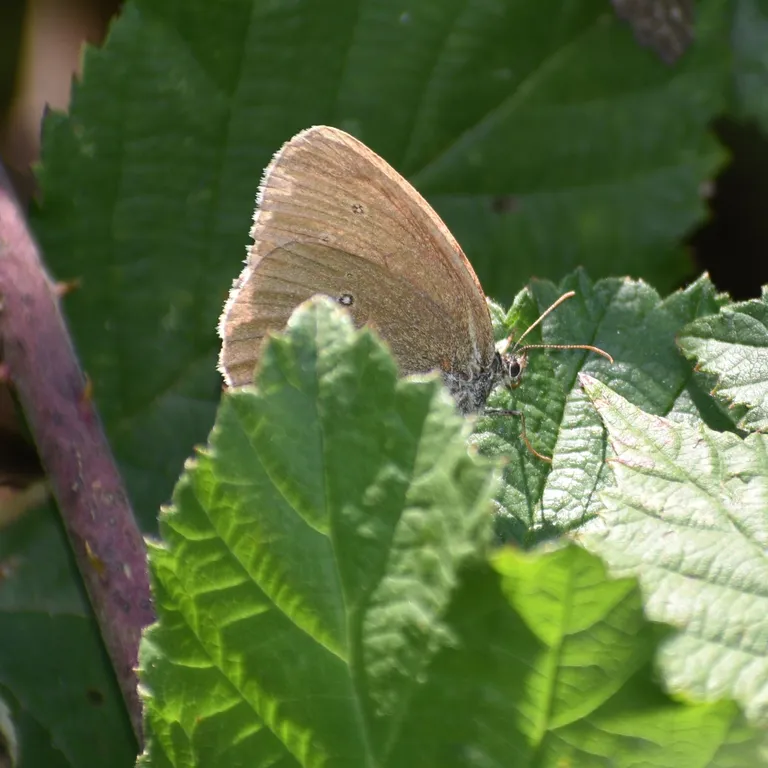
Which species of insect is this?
Aphantopus hyperantus
